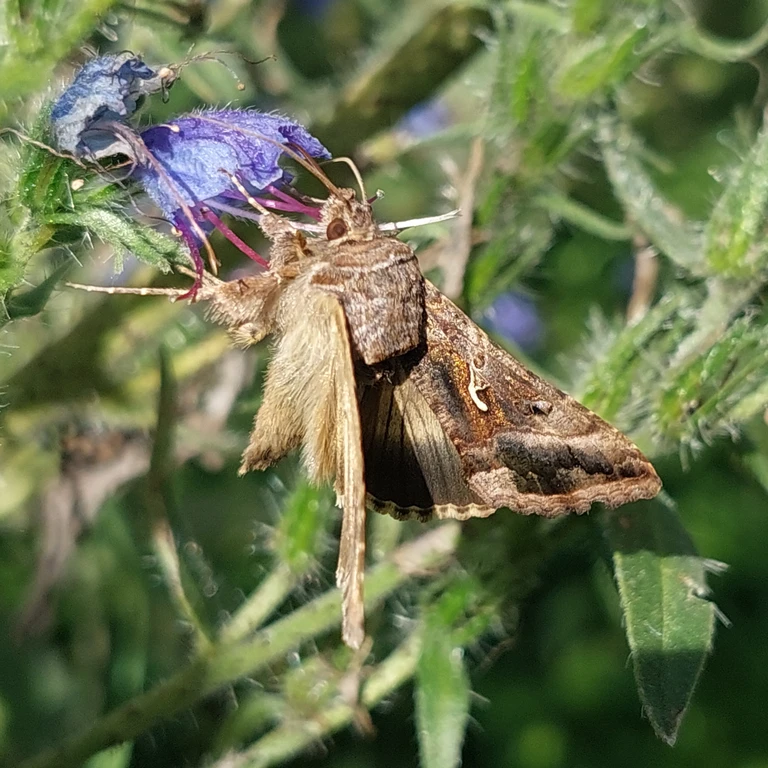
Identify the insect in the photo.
Autographa gamma
